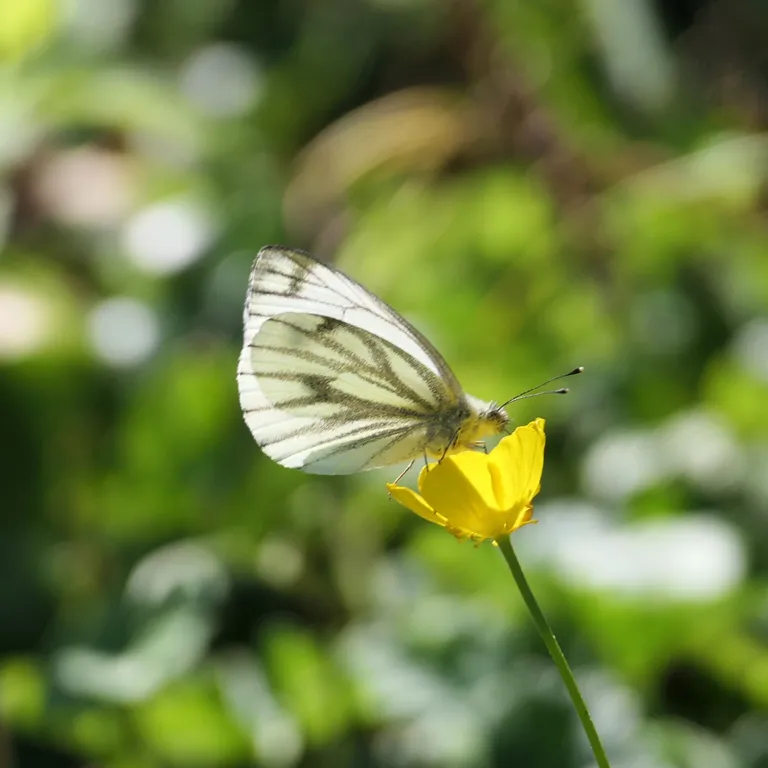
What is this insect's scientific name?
Pieris napi
